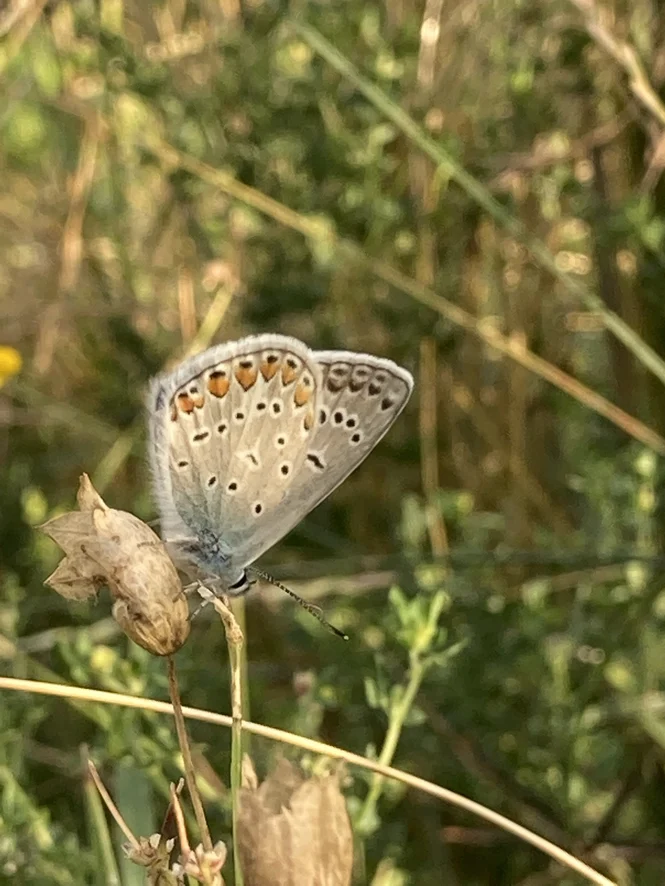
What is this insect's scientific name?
Polyommatus icarus
